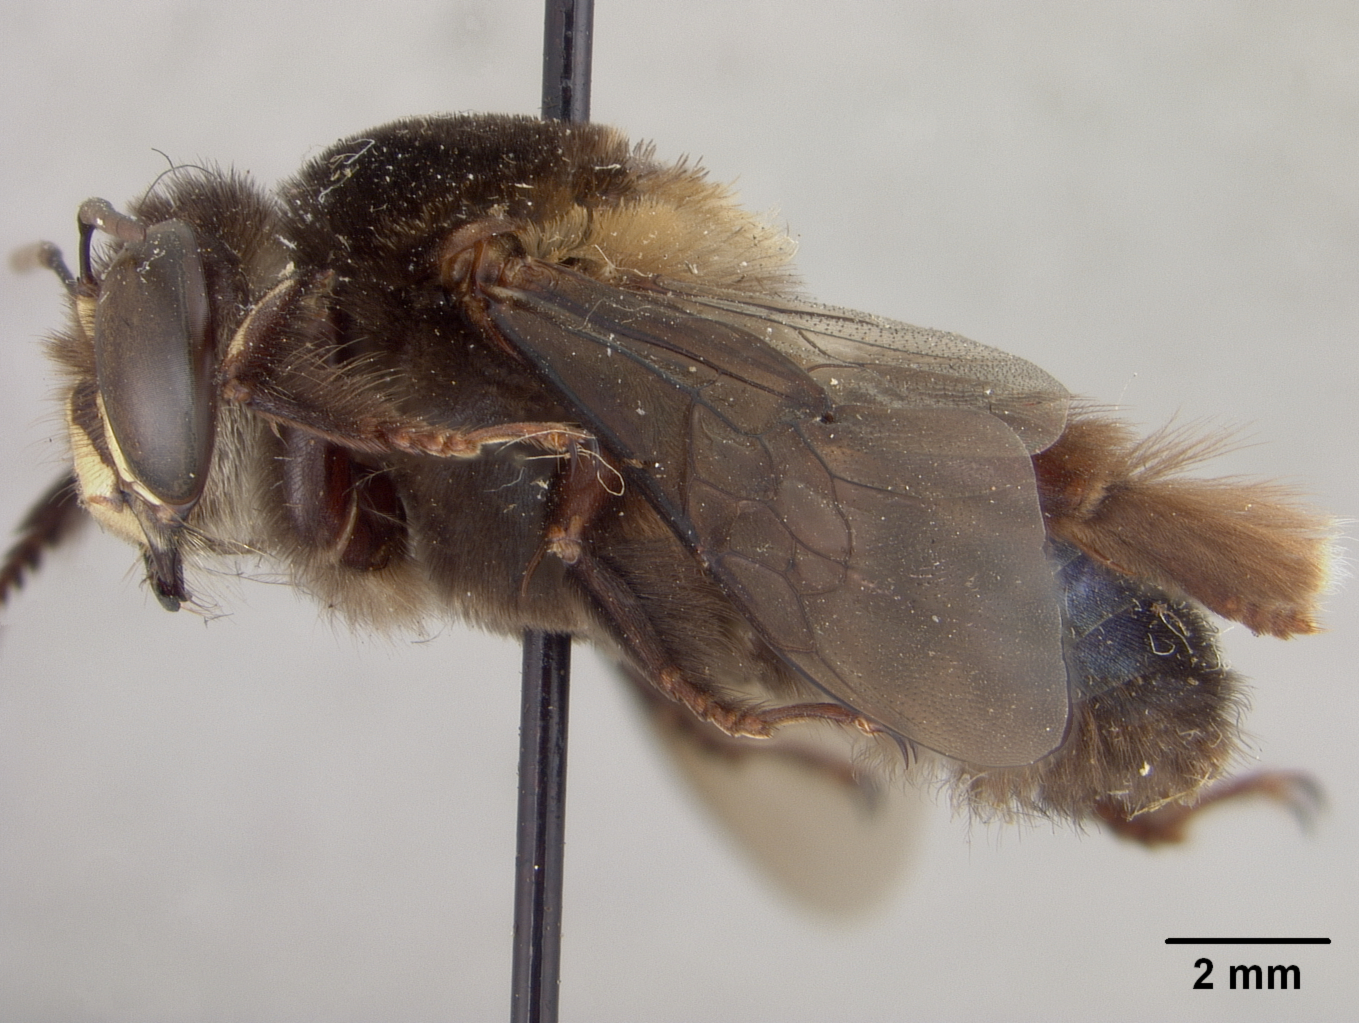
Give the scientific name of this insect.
Centris elegans
